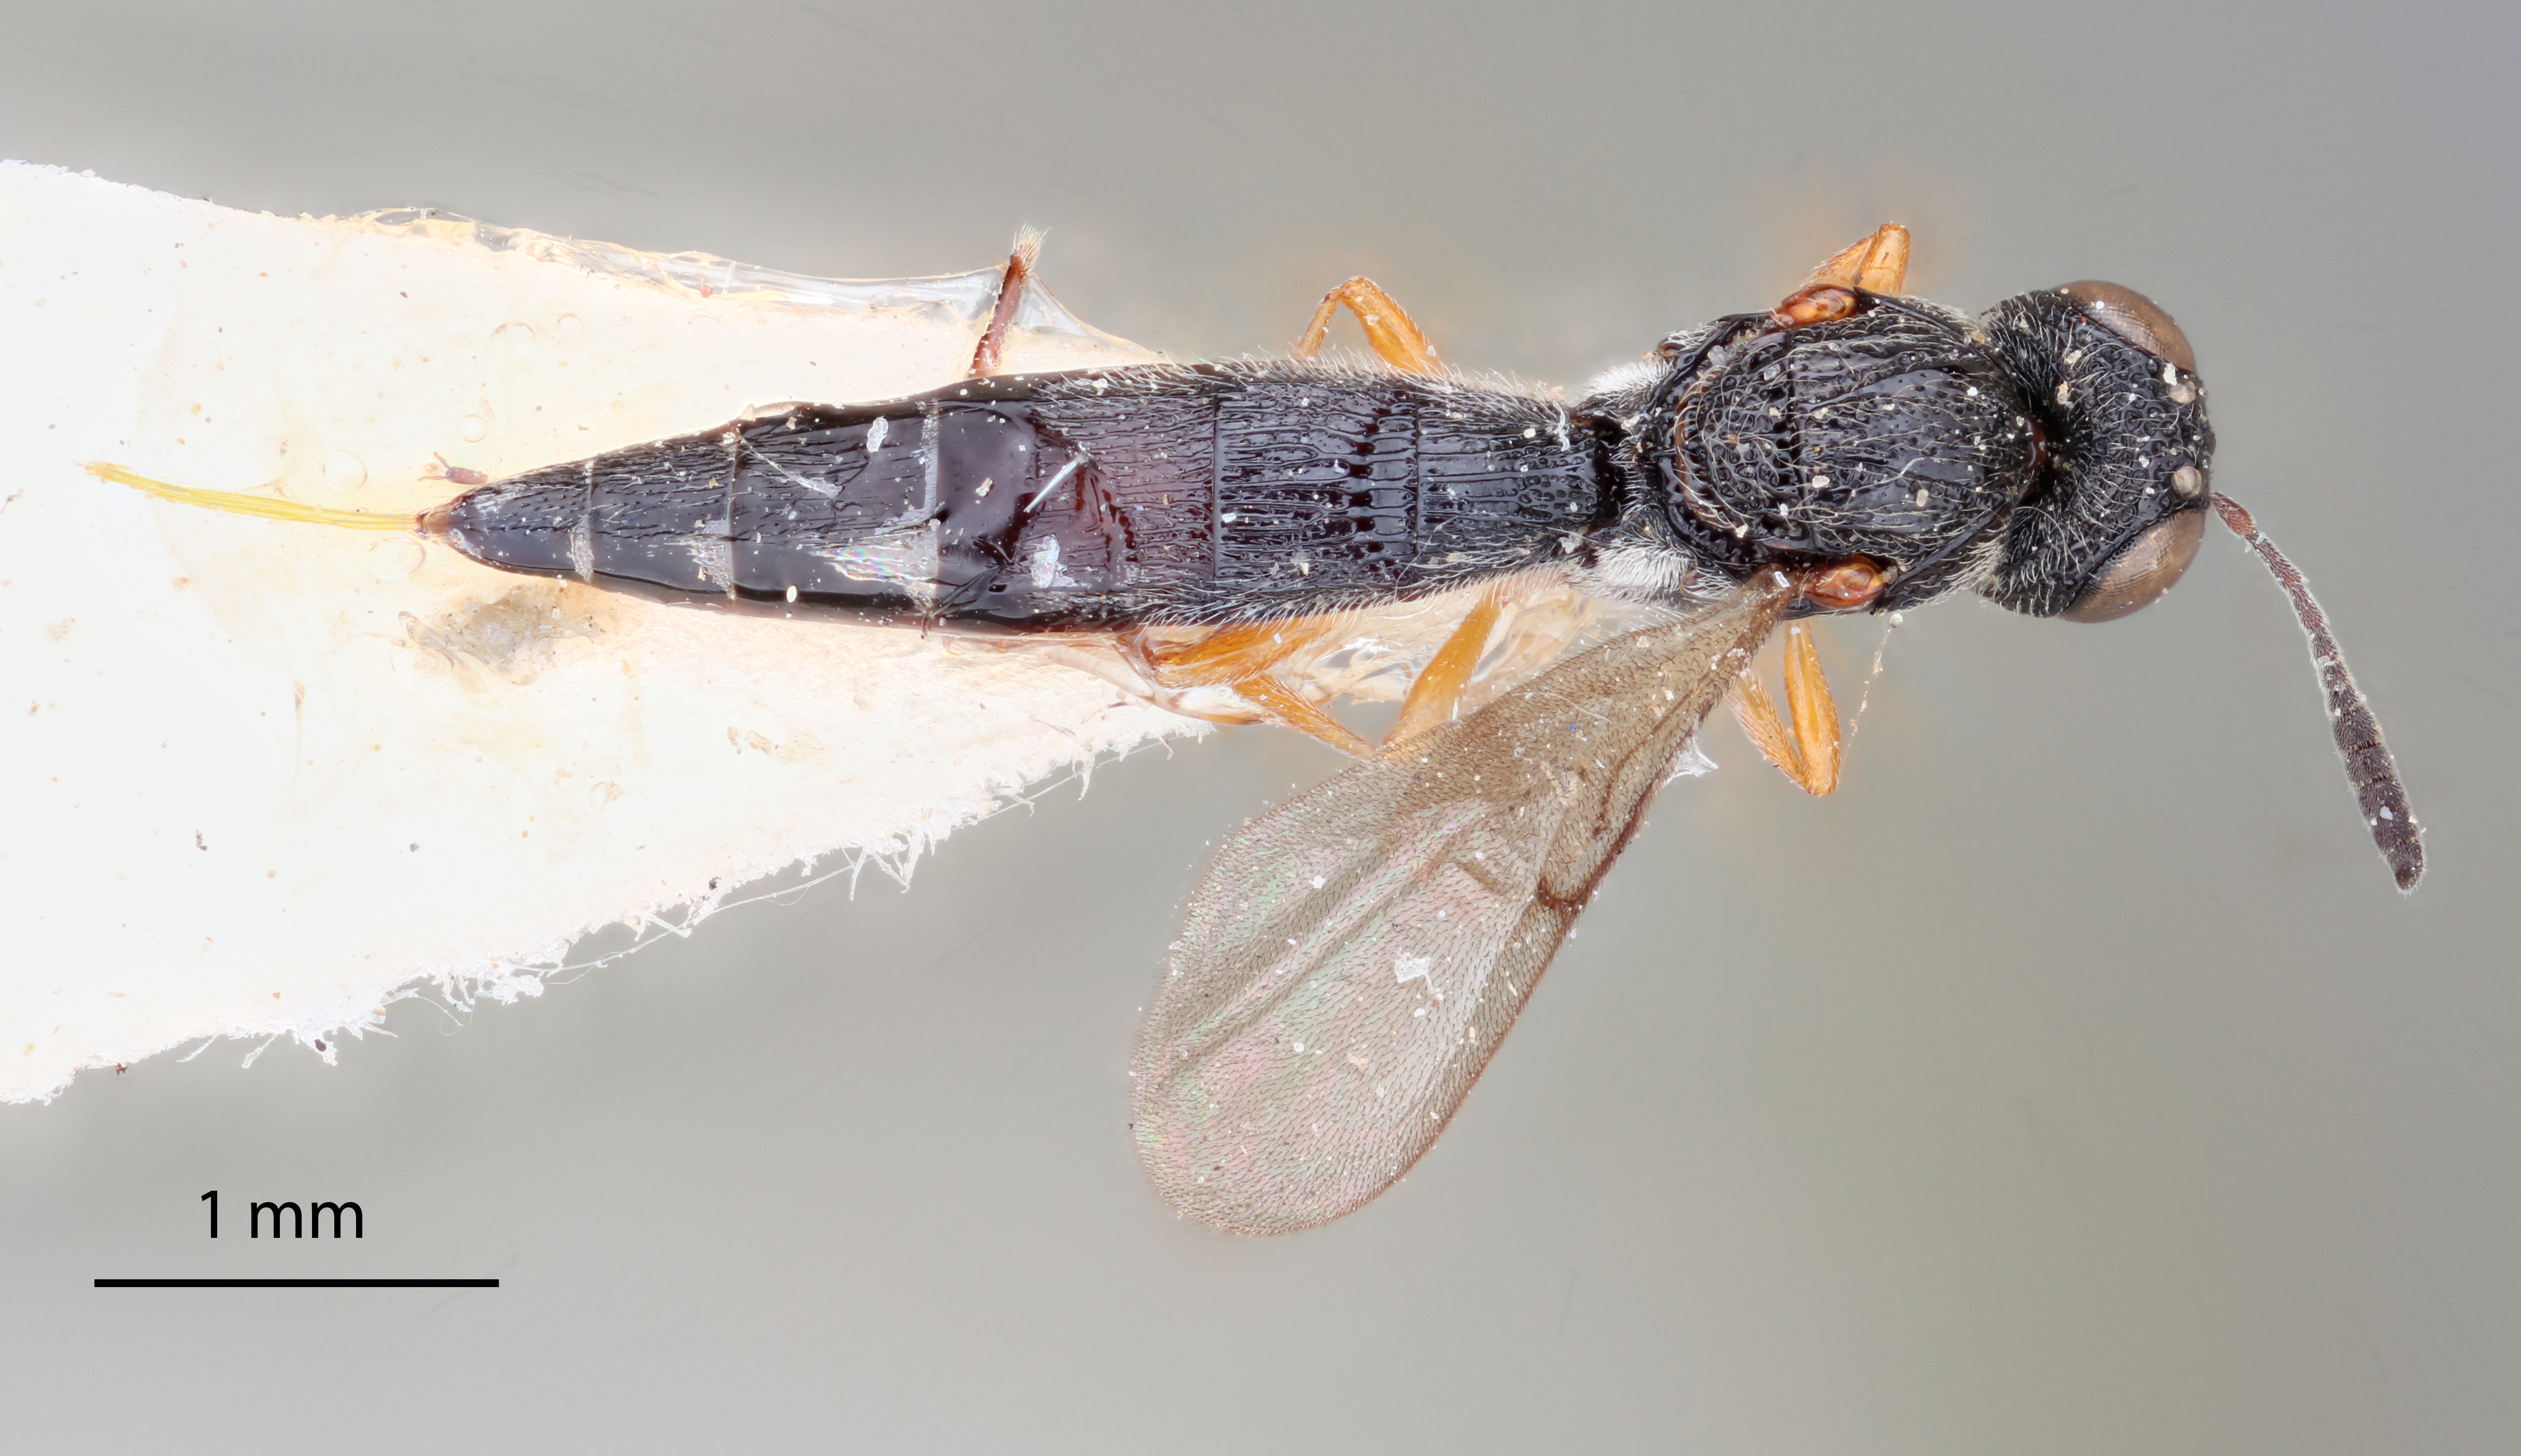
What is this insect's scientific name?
Habroteleia bengalensis
